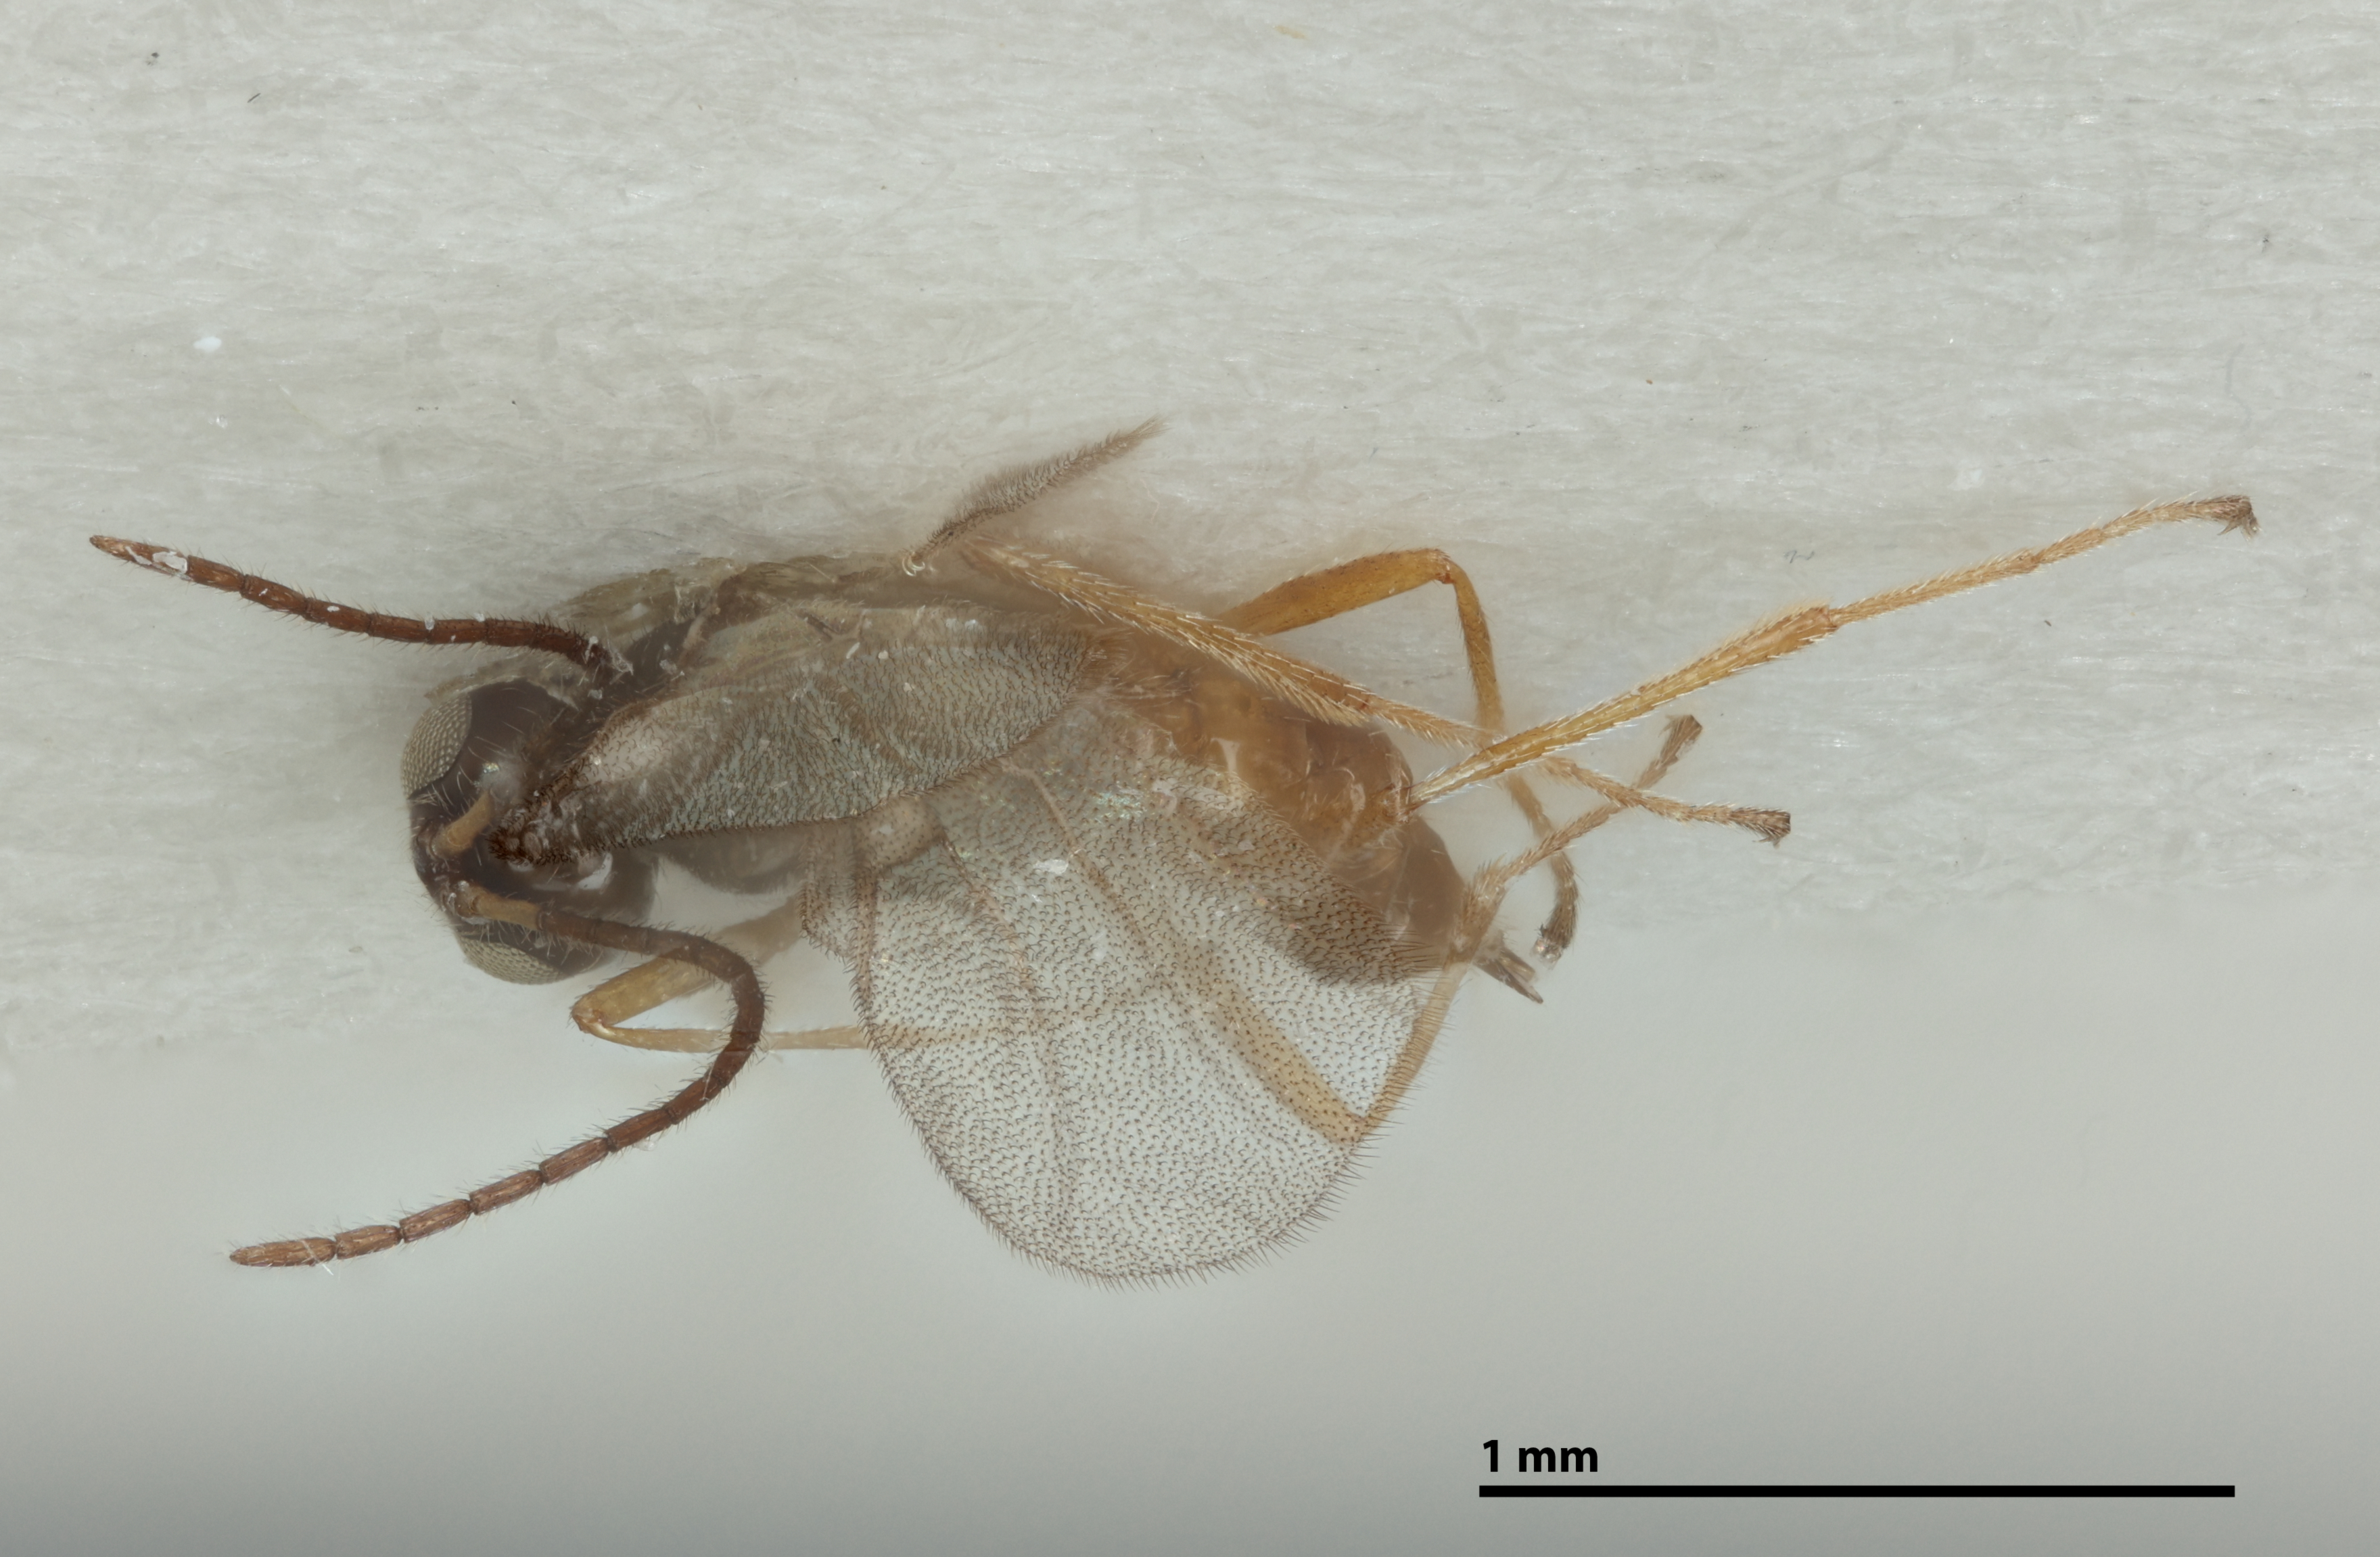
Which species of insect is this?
Praon coniforme
